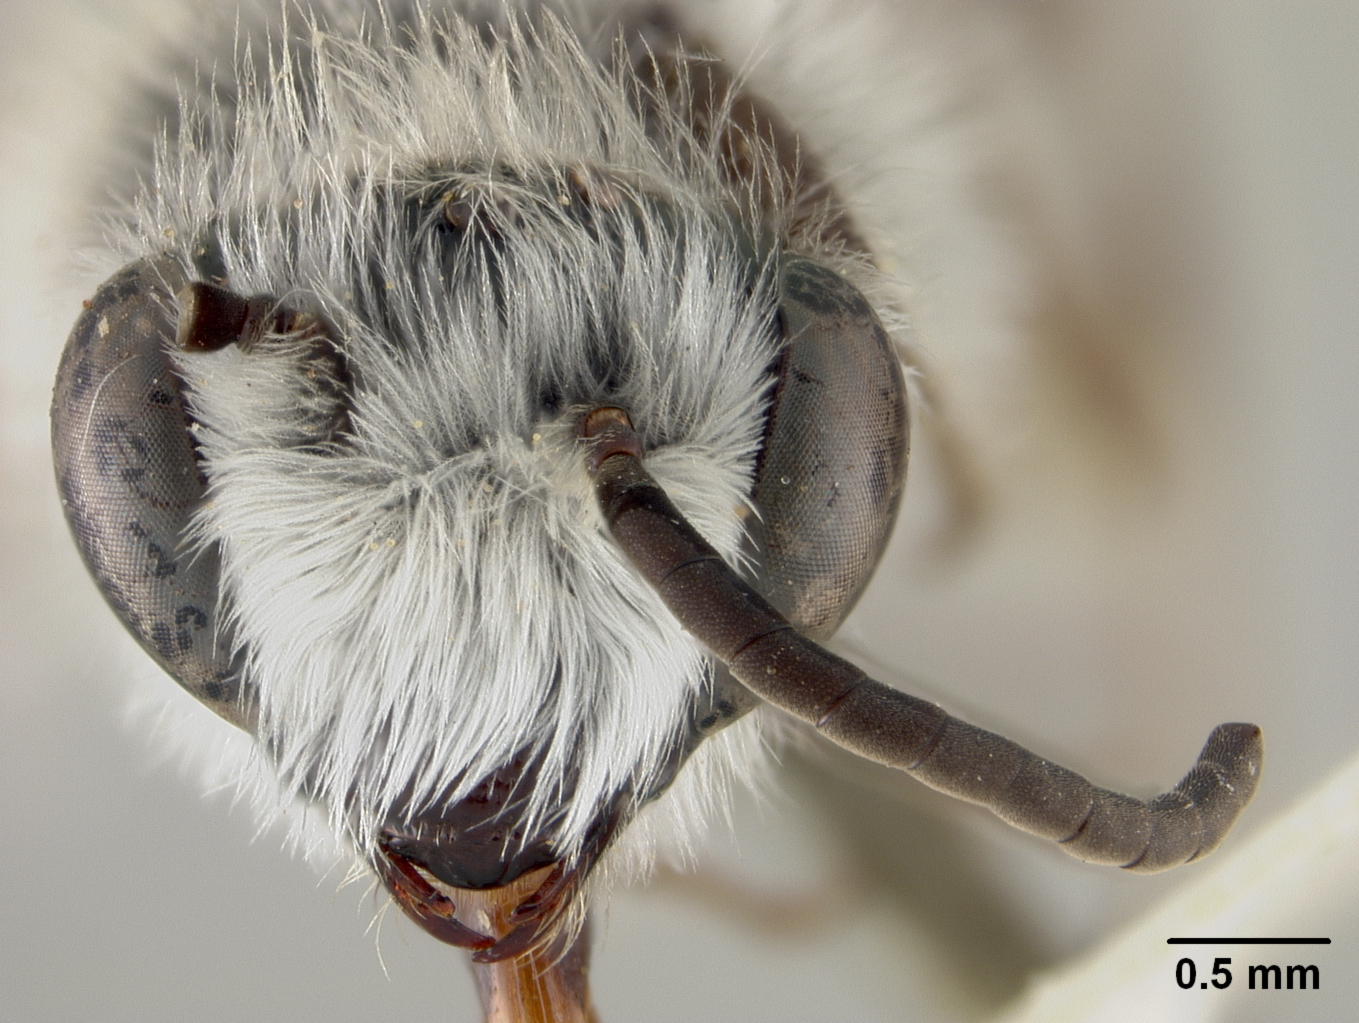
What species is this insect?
Colletes louisae
